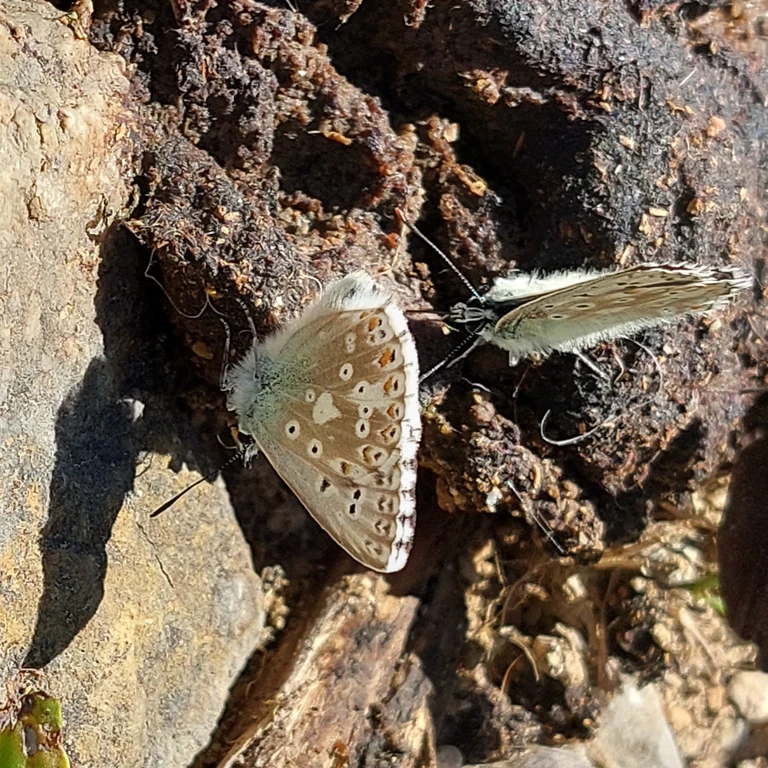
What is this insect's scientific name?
Lysandra coridon
